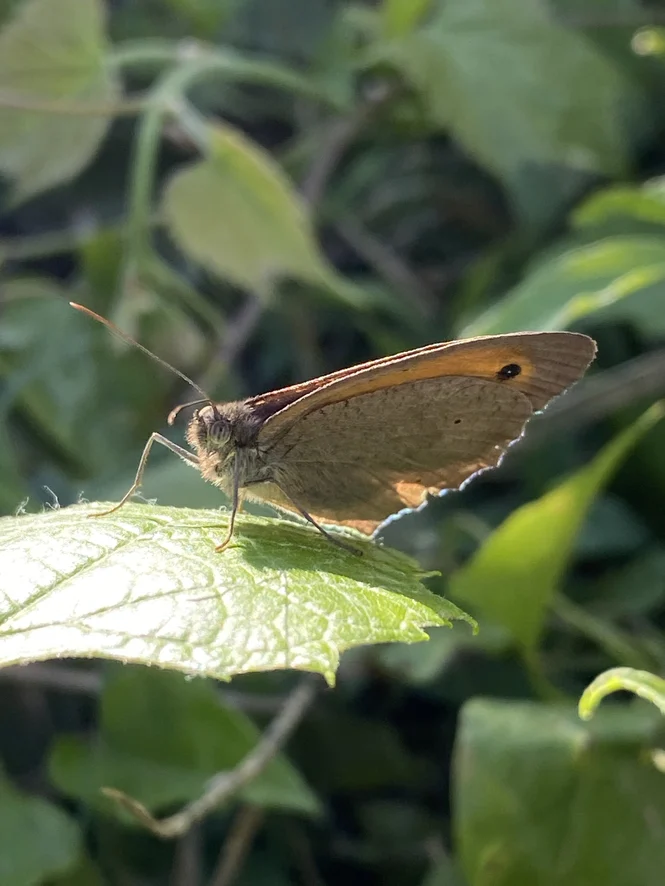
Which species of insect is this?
Maniola jurtina
